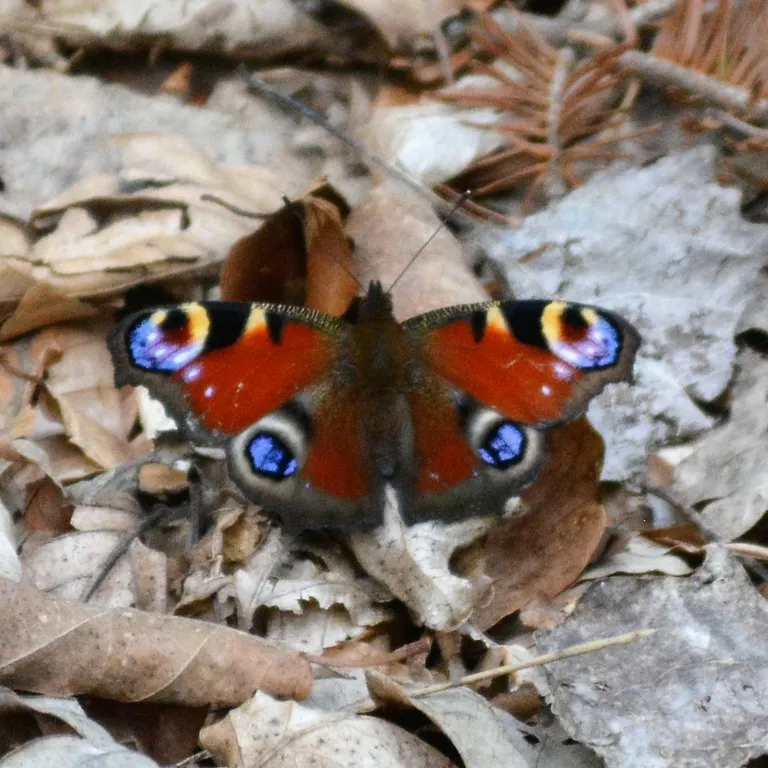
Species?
Aglais io
